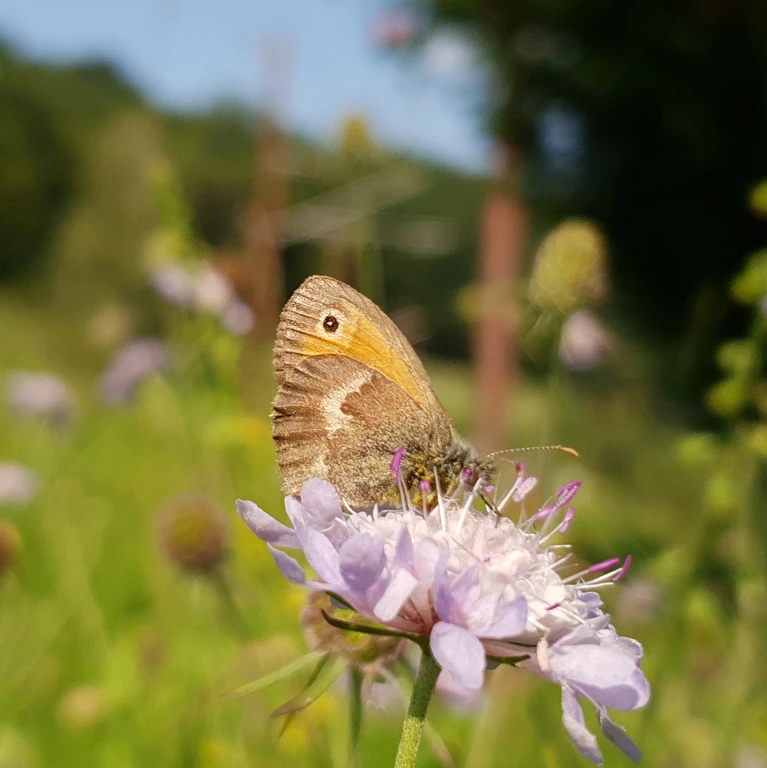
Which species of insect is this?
Coenonympha pamphilus
